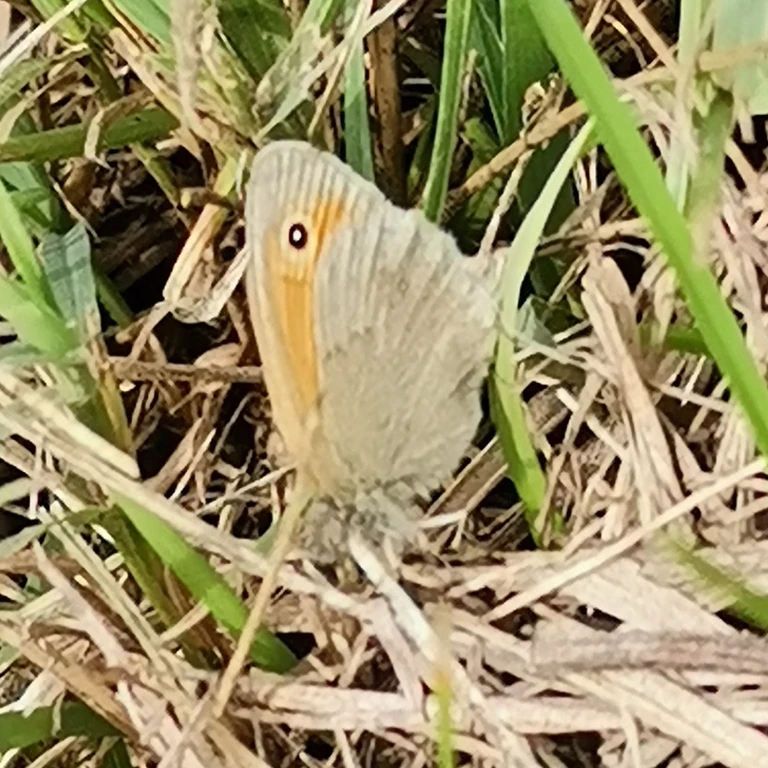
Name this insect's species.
Coenonympha pamphilus
